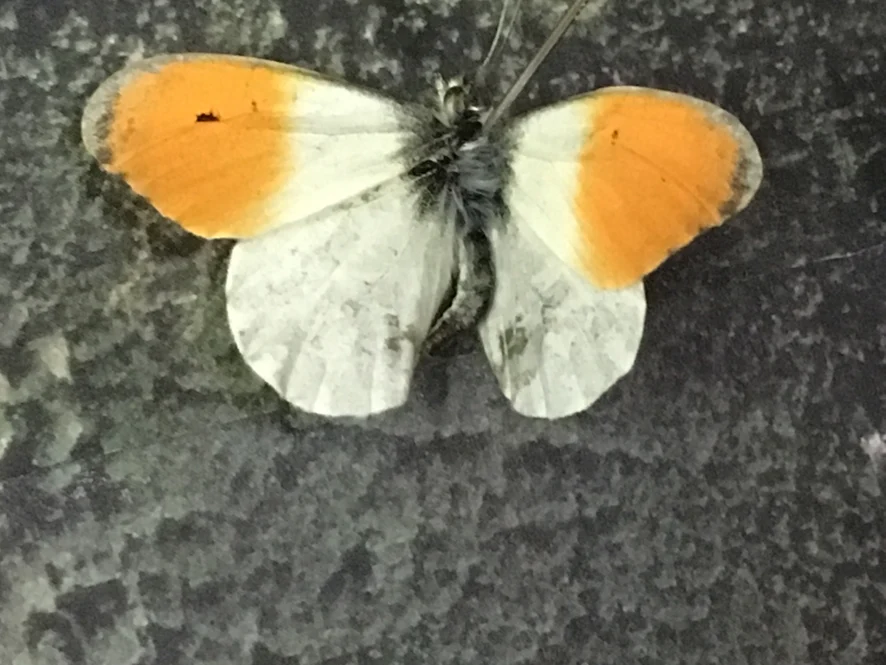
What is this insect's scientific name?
Anthocharis cardamines
